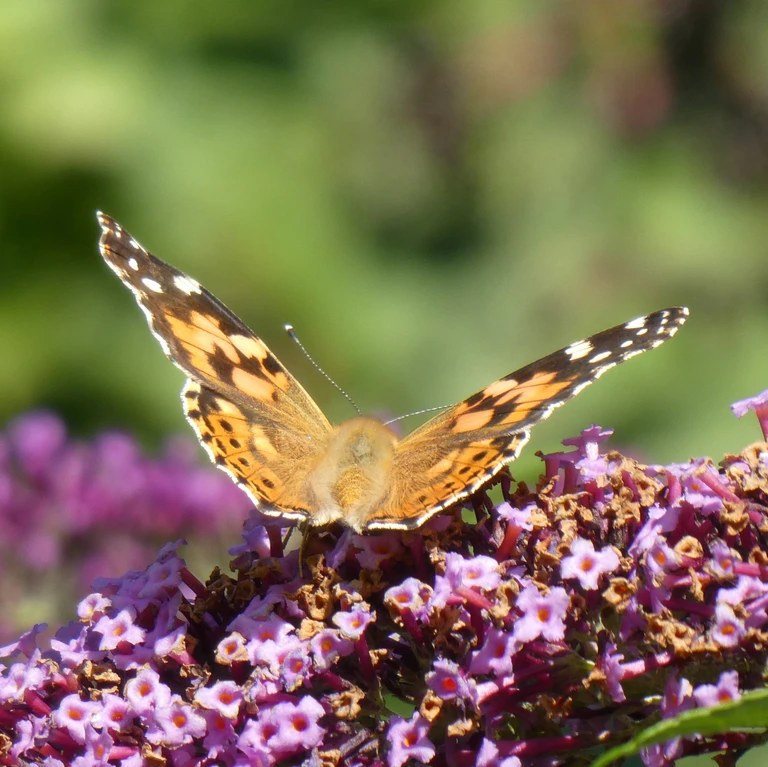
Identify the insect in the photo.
Vanessa cardui
